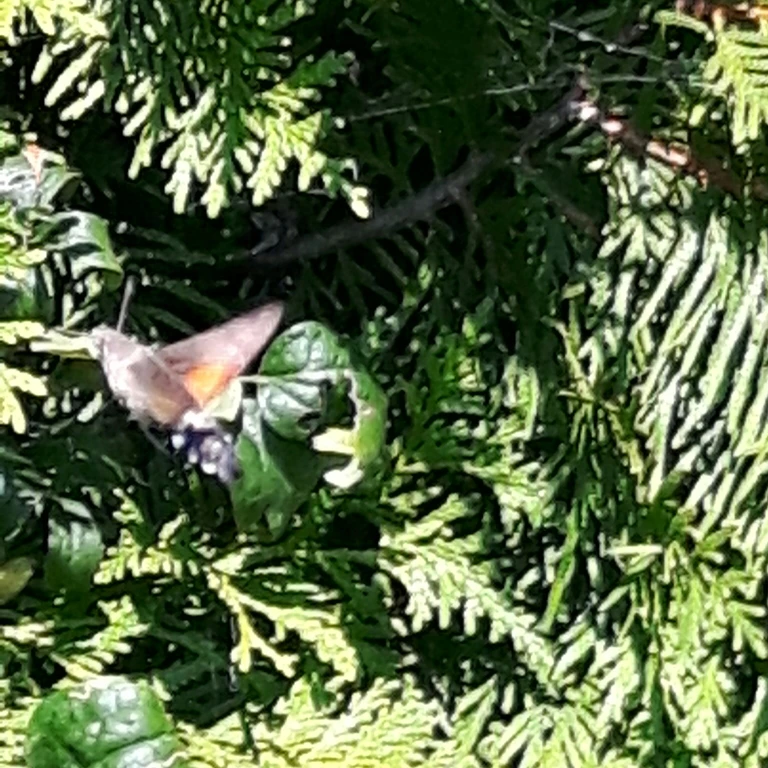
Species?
Macroglossum stellatarum
